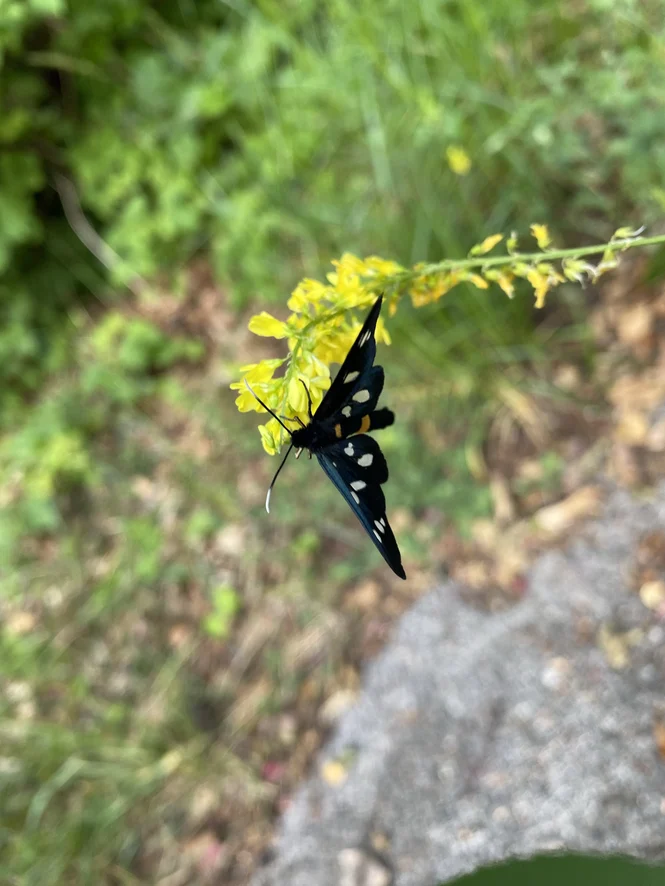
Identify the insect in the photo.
Amata phegea
